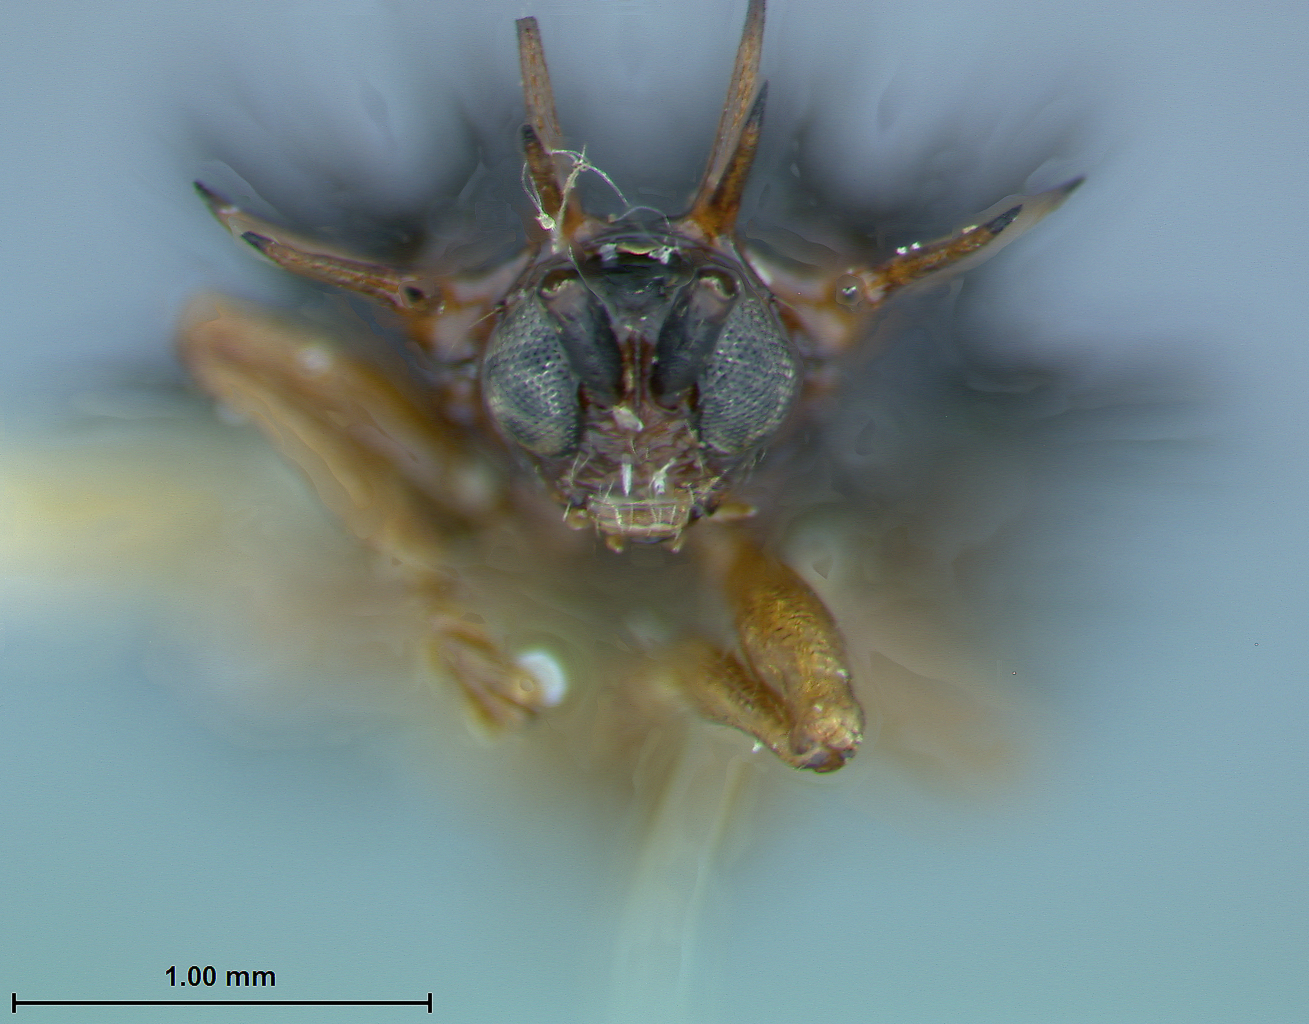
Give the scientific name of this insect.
Dactylispa marginicollis
